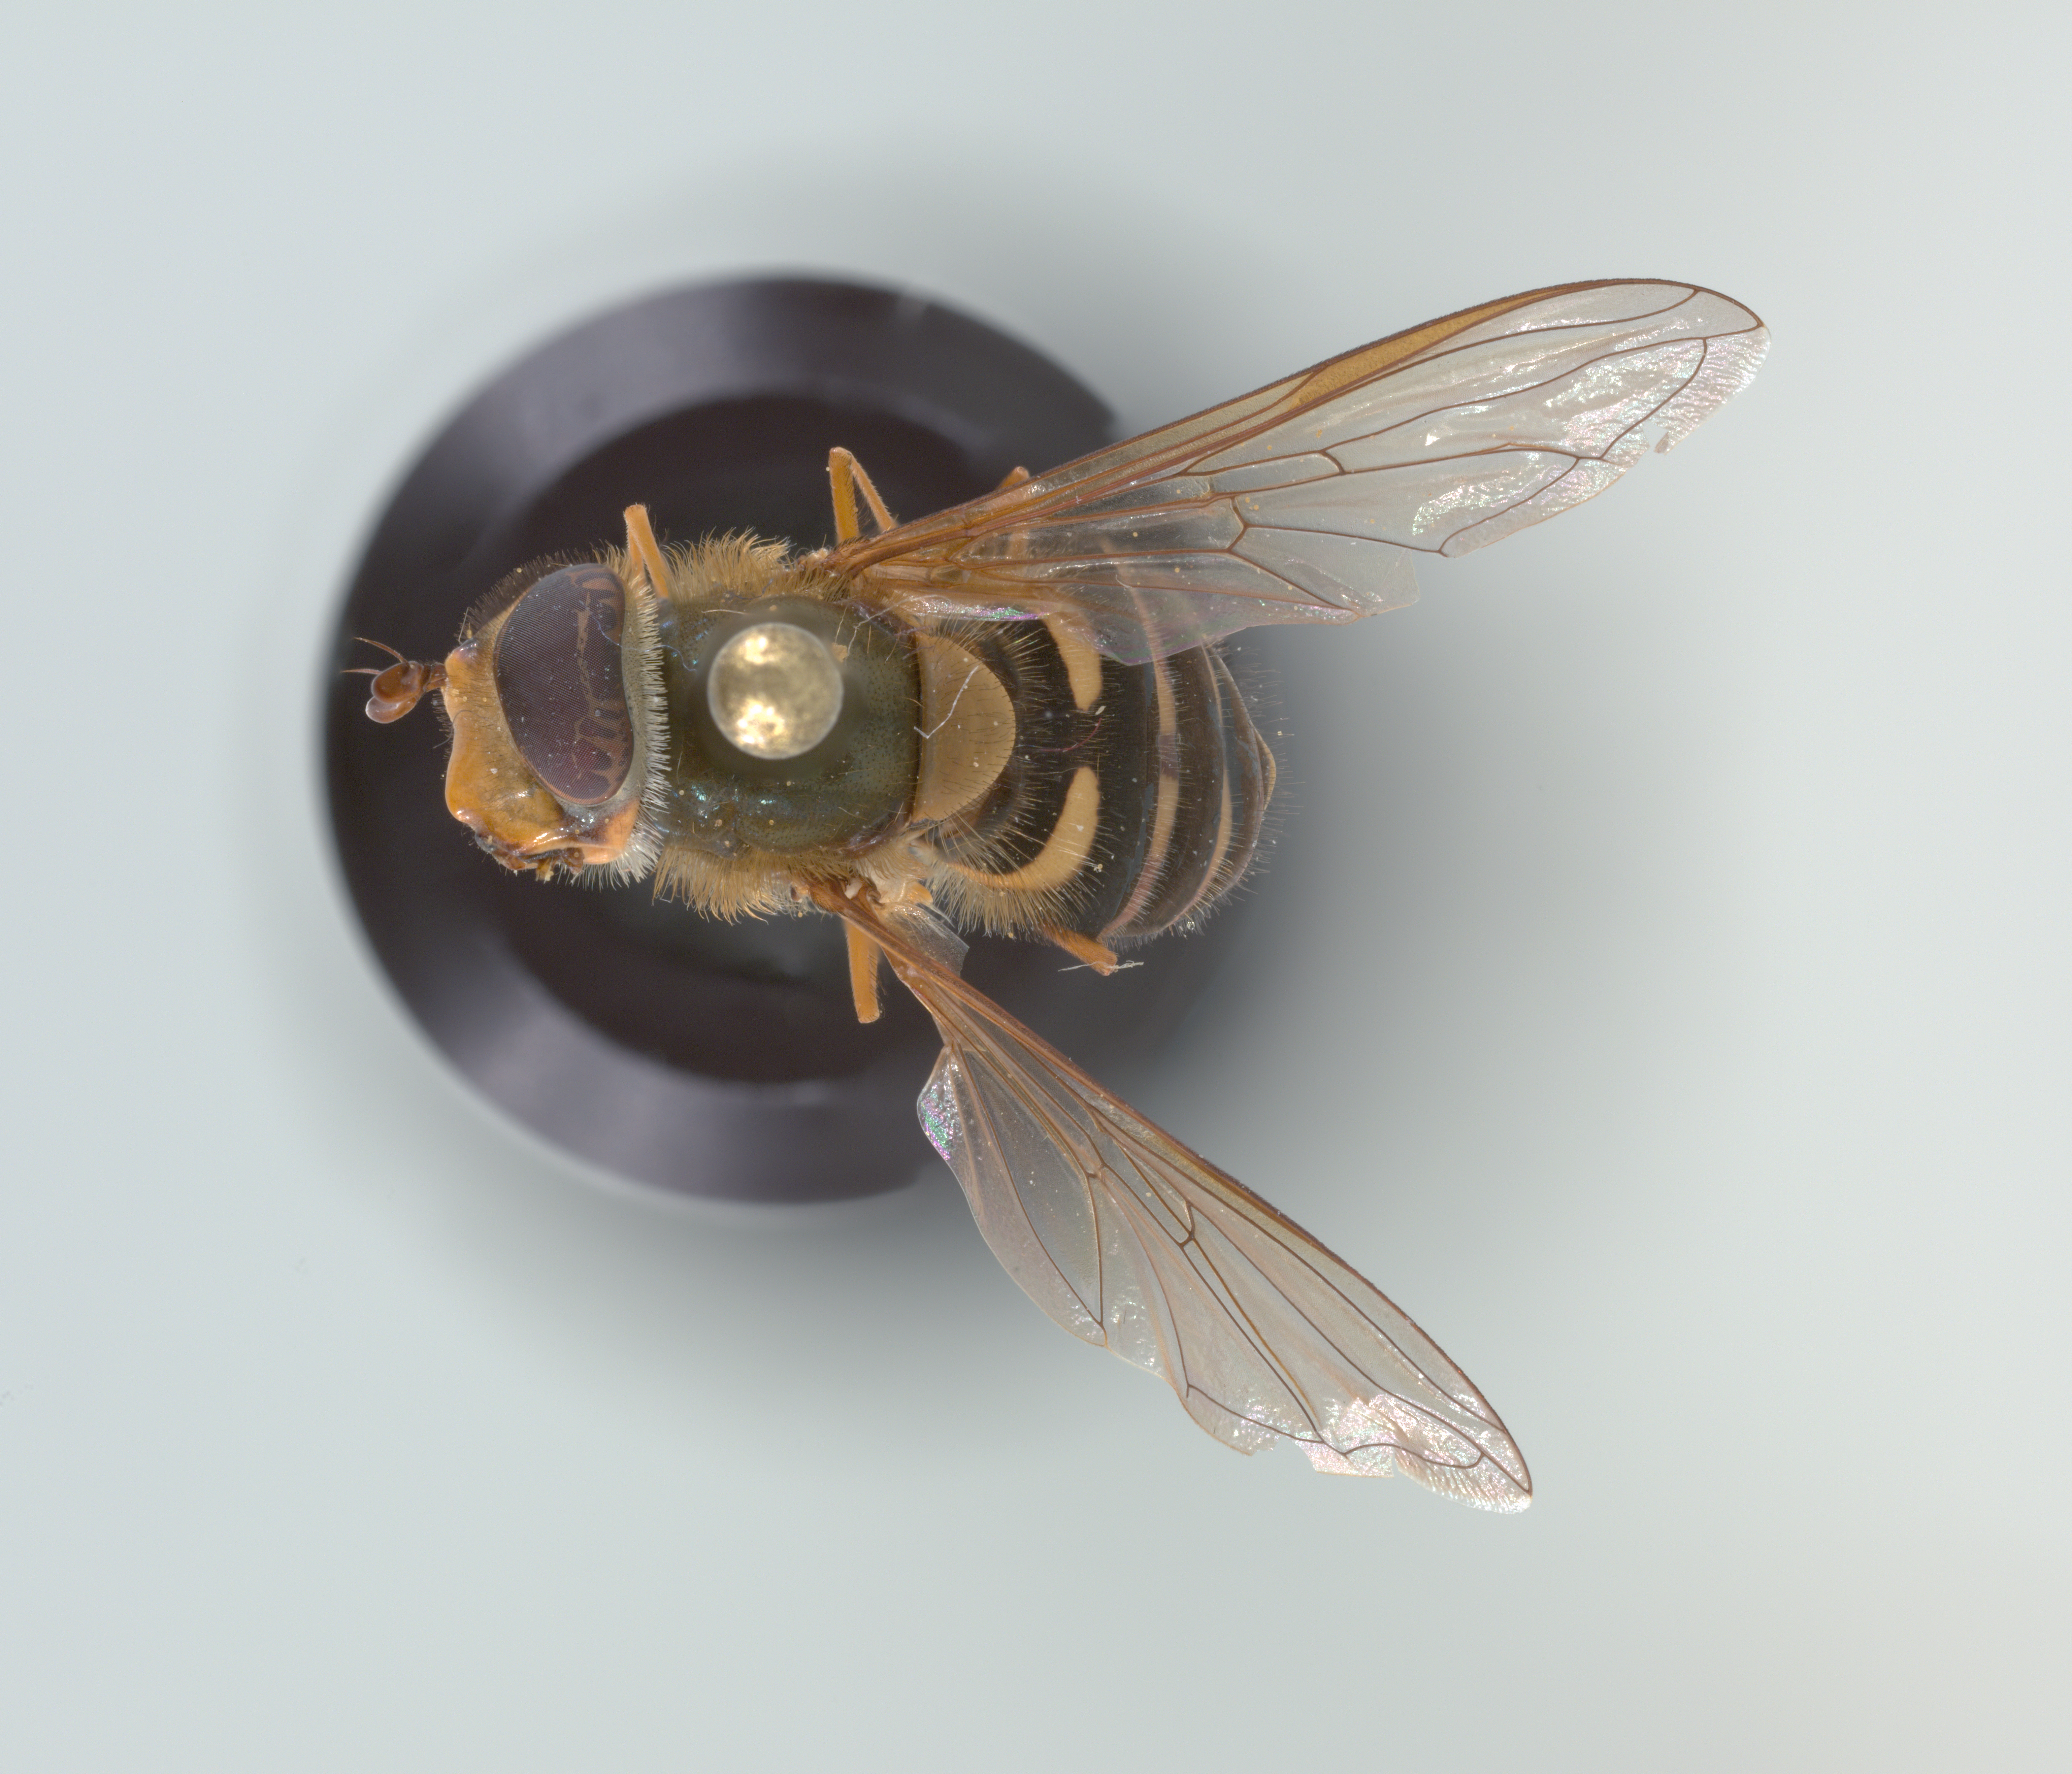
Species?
Syrphus torvus
